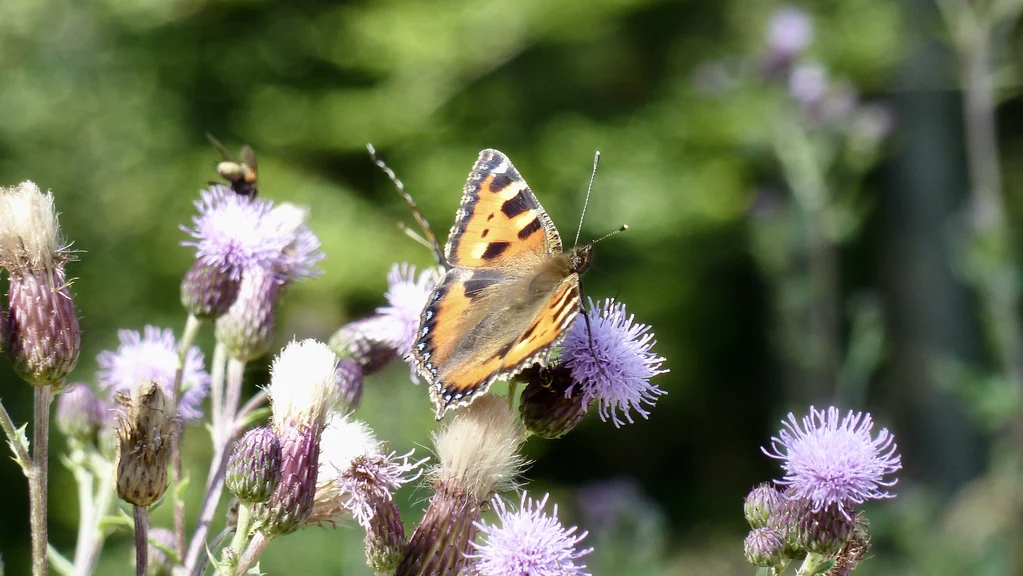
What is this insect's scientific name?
Aglais urticae
